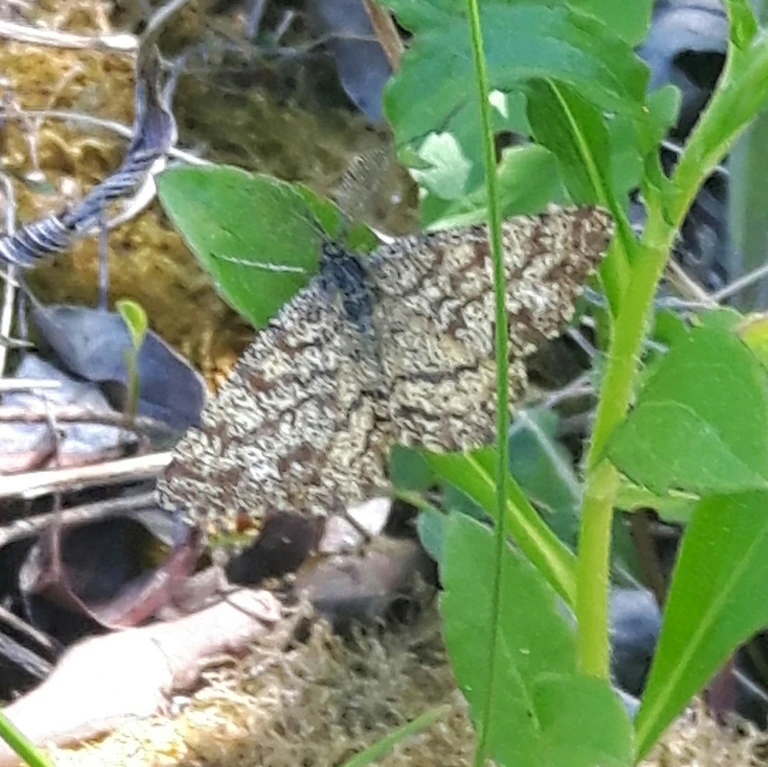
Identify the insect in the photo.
Ematurga atomaria
